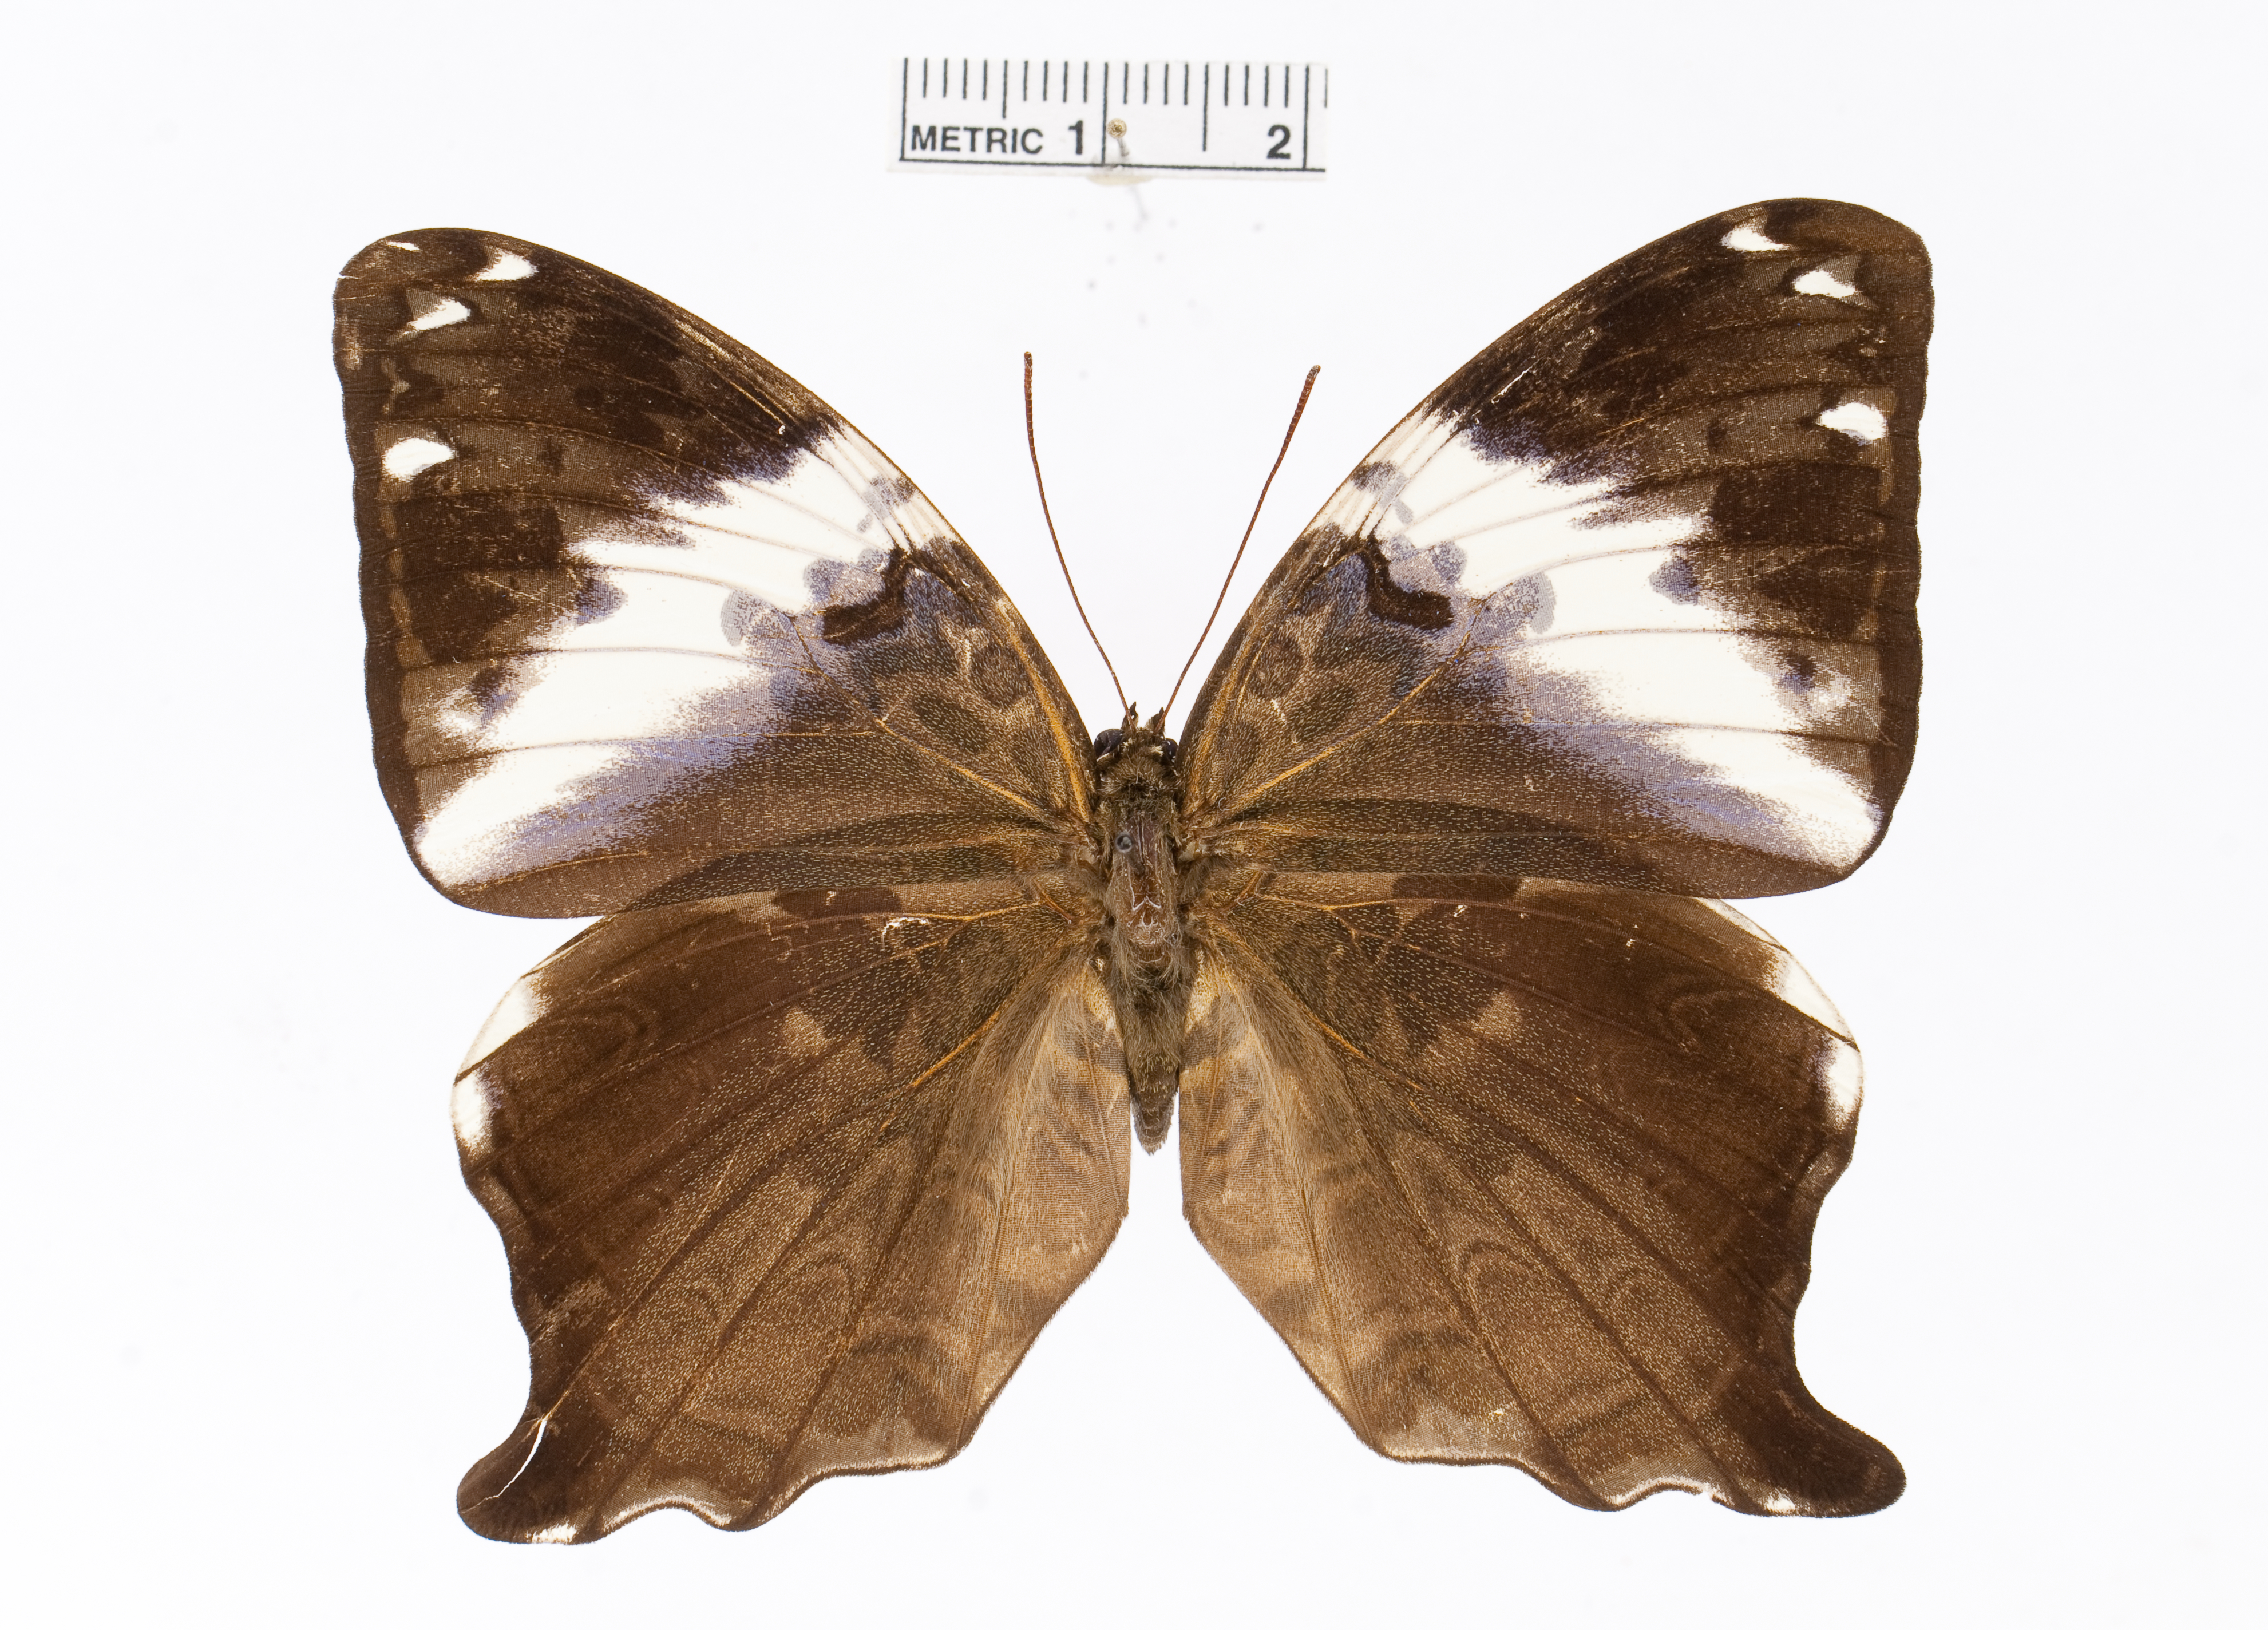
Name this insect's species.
Prothoe franck
